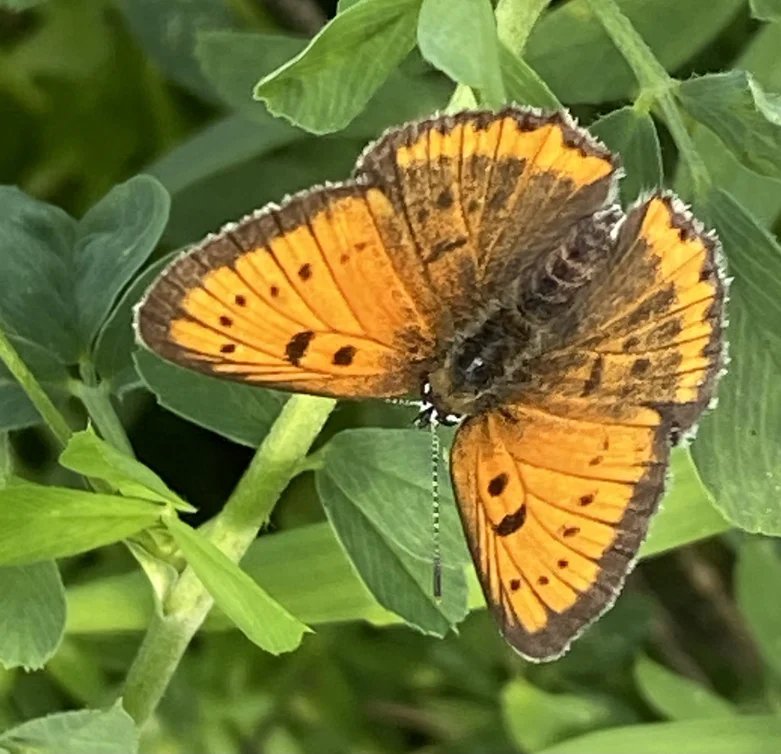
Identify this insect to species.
Lycaena dispar
